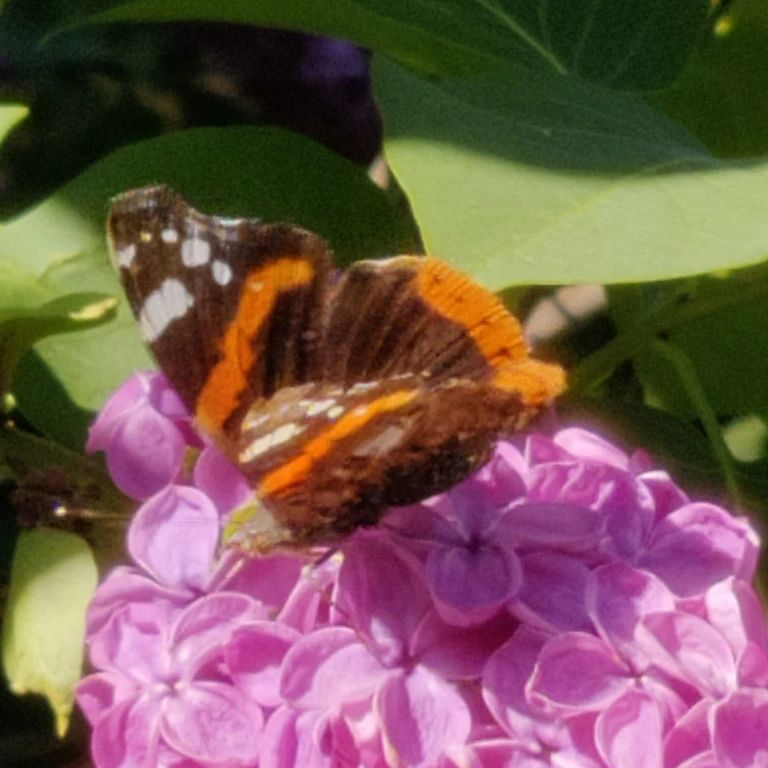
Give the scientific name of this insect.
Vanessa atalanta
